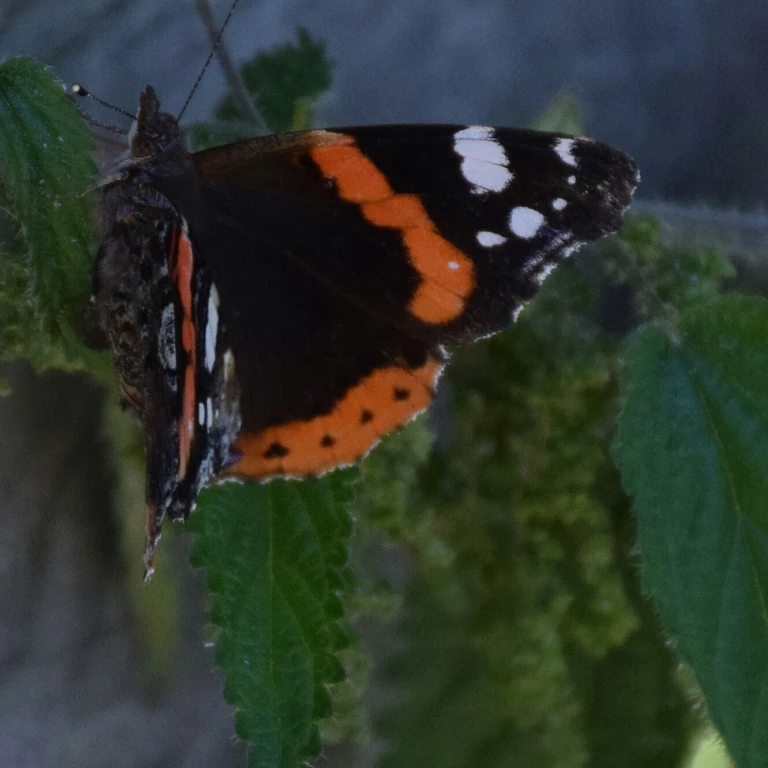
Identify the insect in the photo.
Vanessa atalanta
